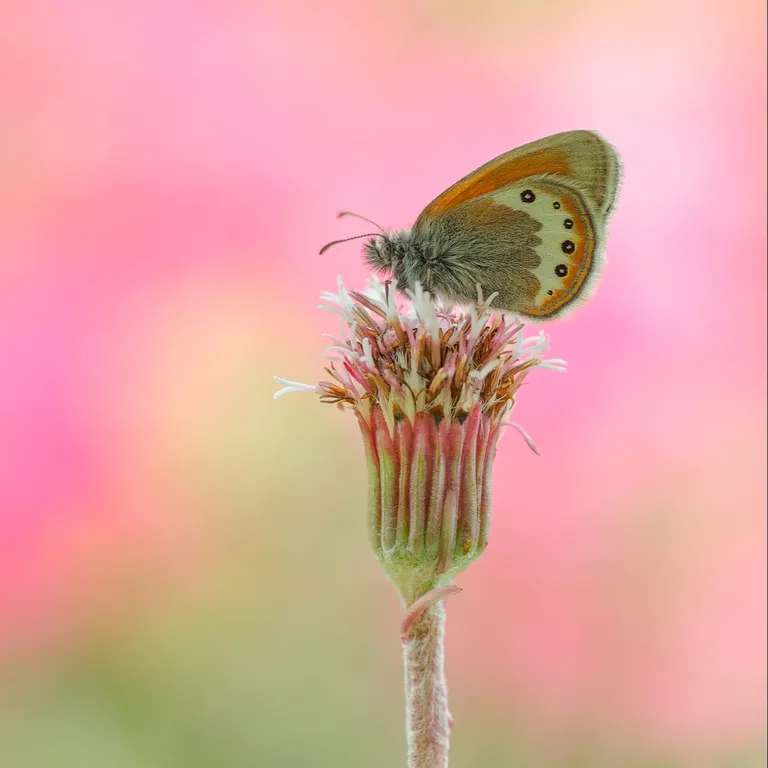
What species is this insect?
Coenonympha gardetta
